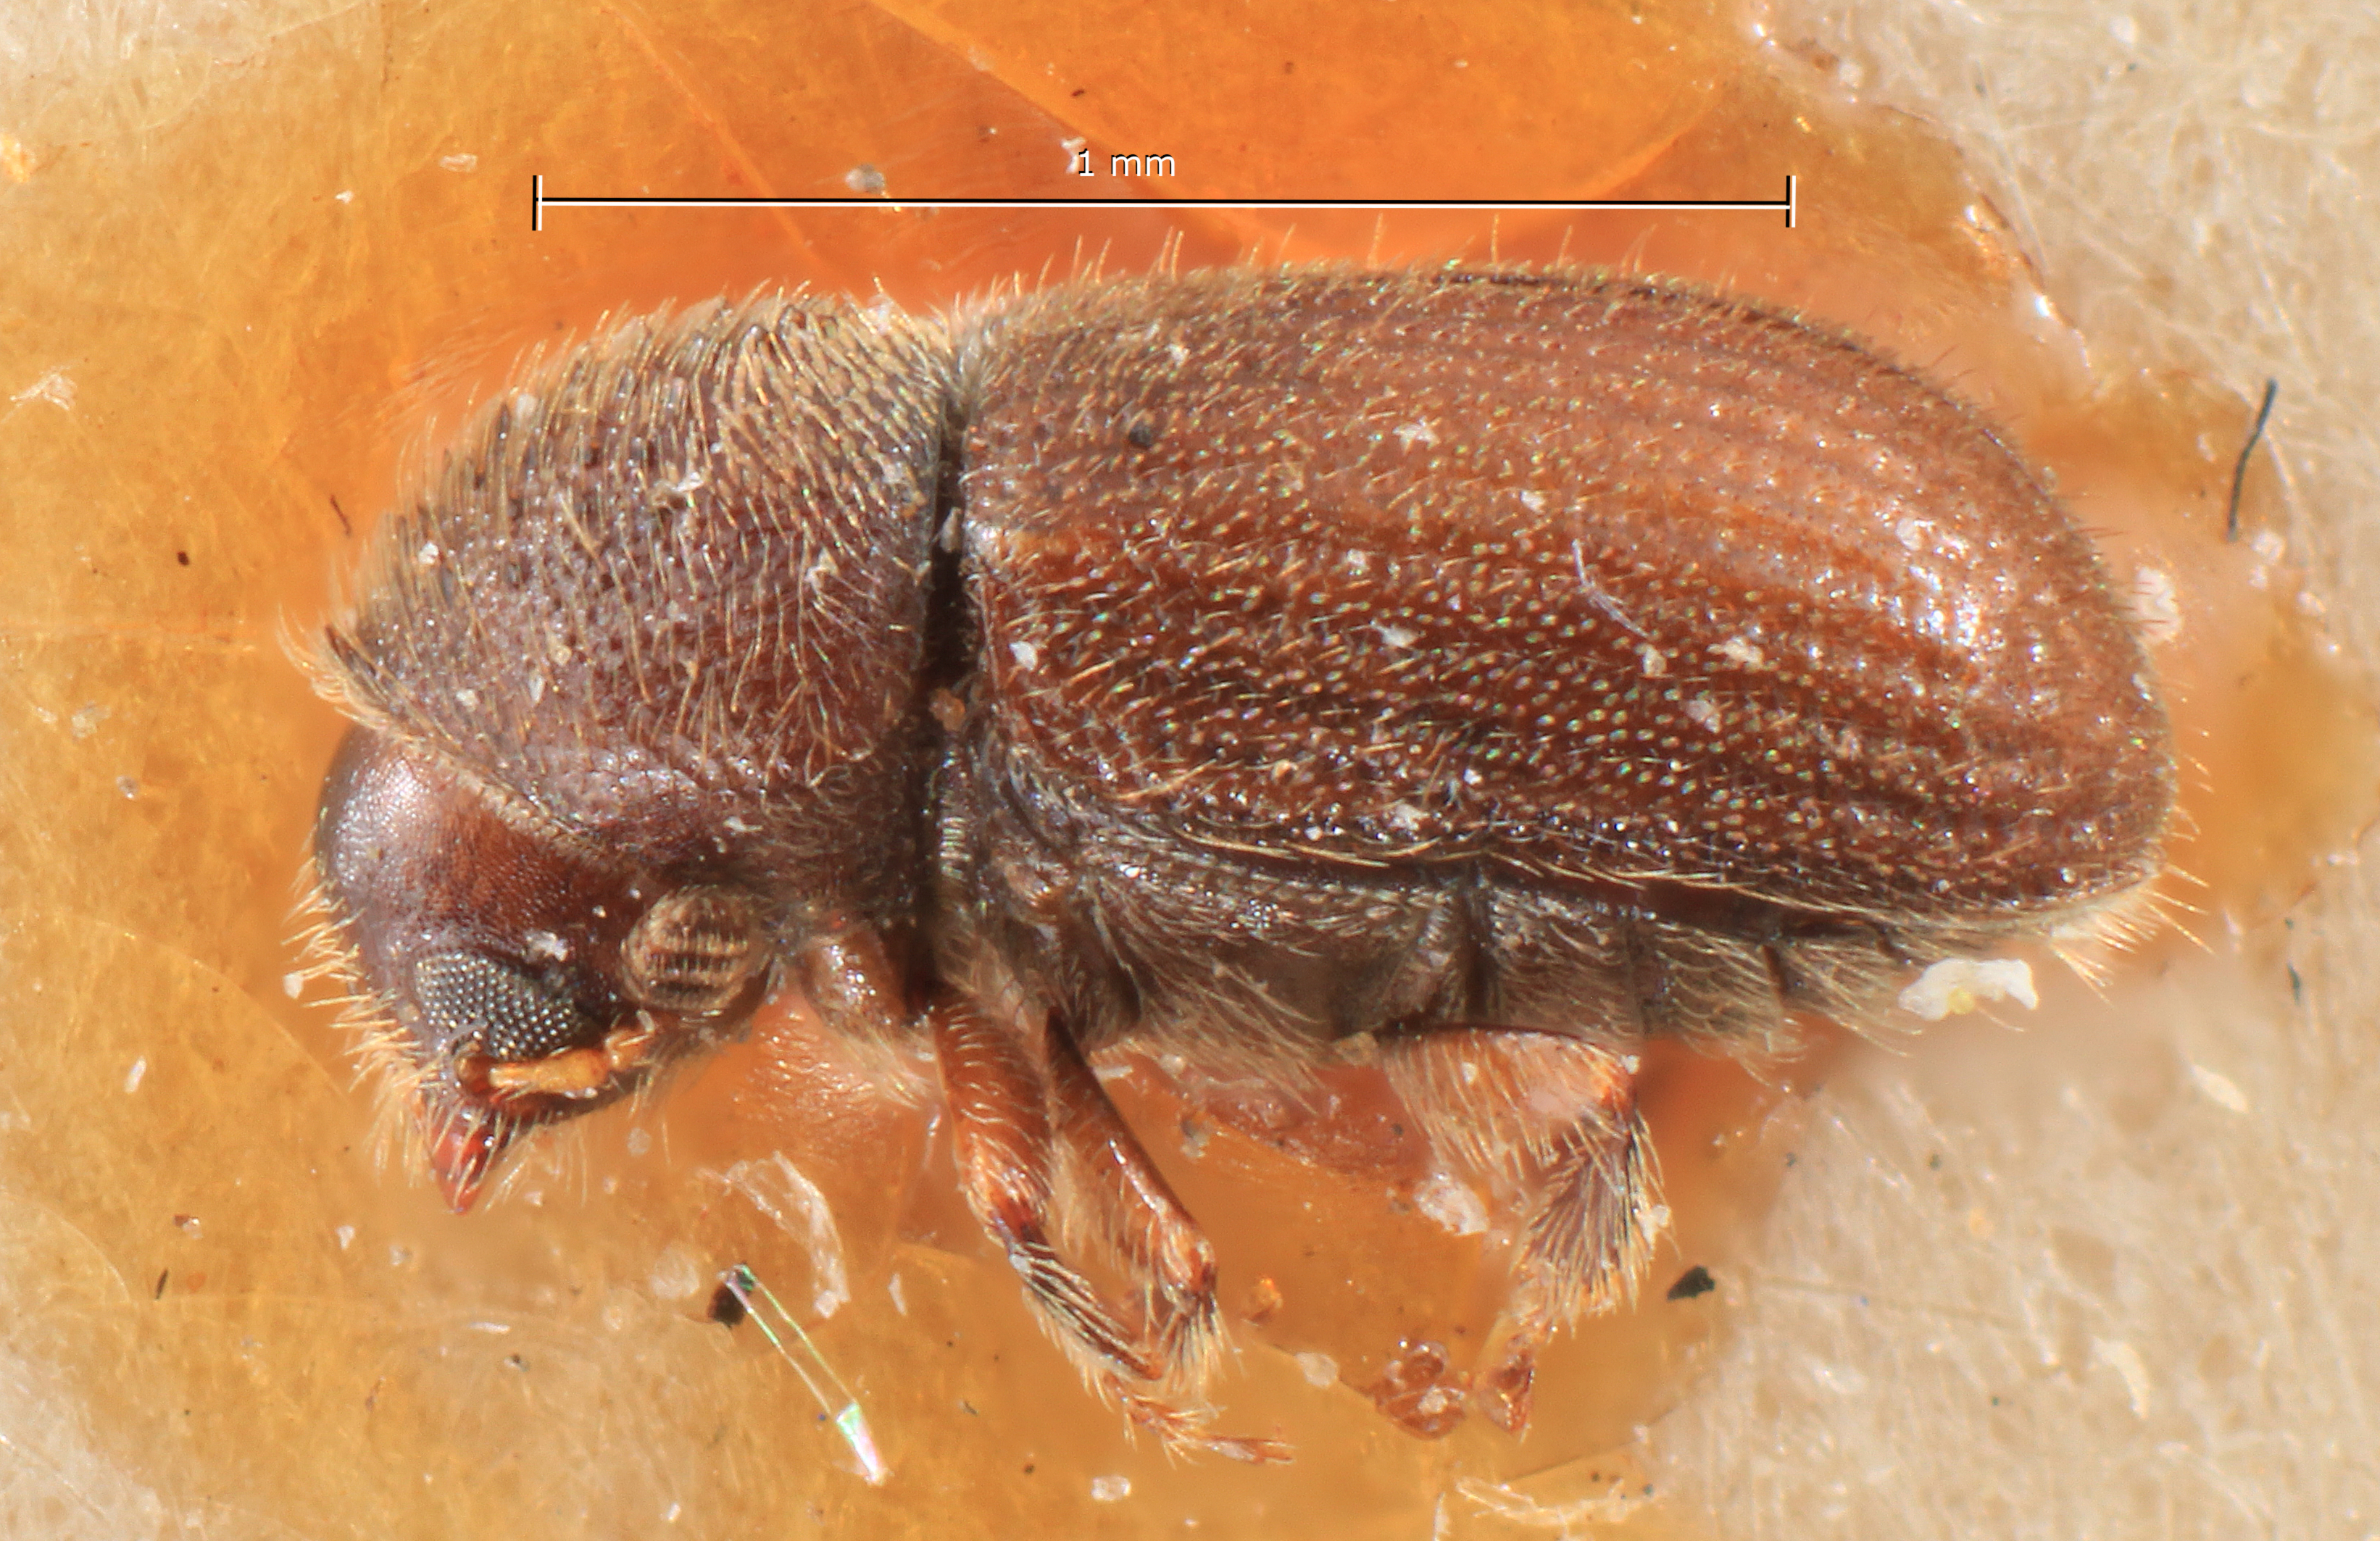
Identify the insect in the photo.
Cryphalus pruni
